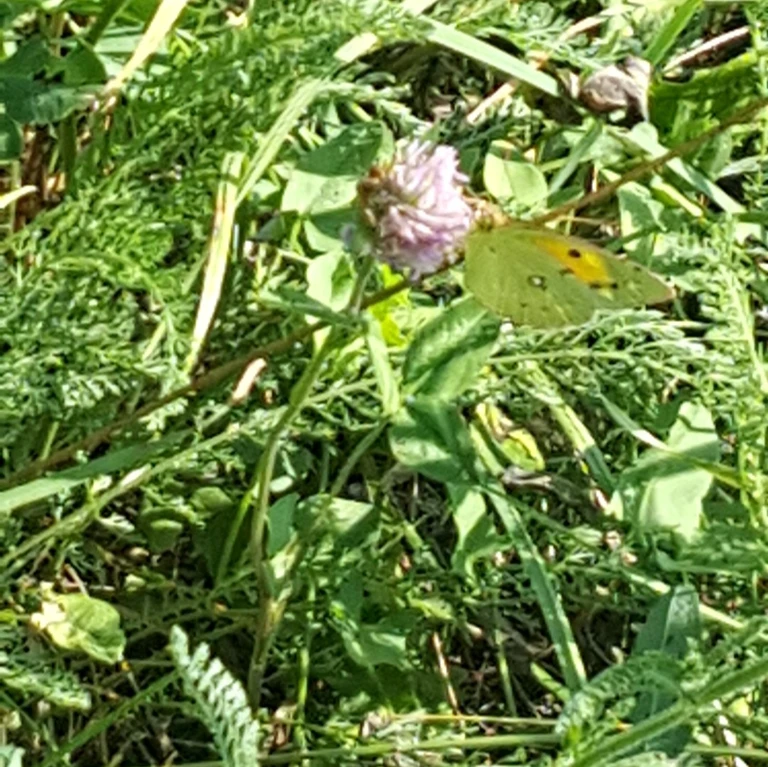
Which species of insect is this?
Colias croceus
